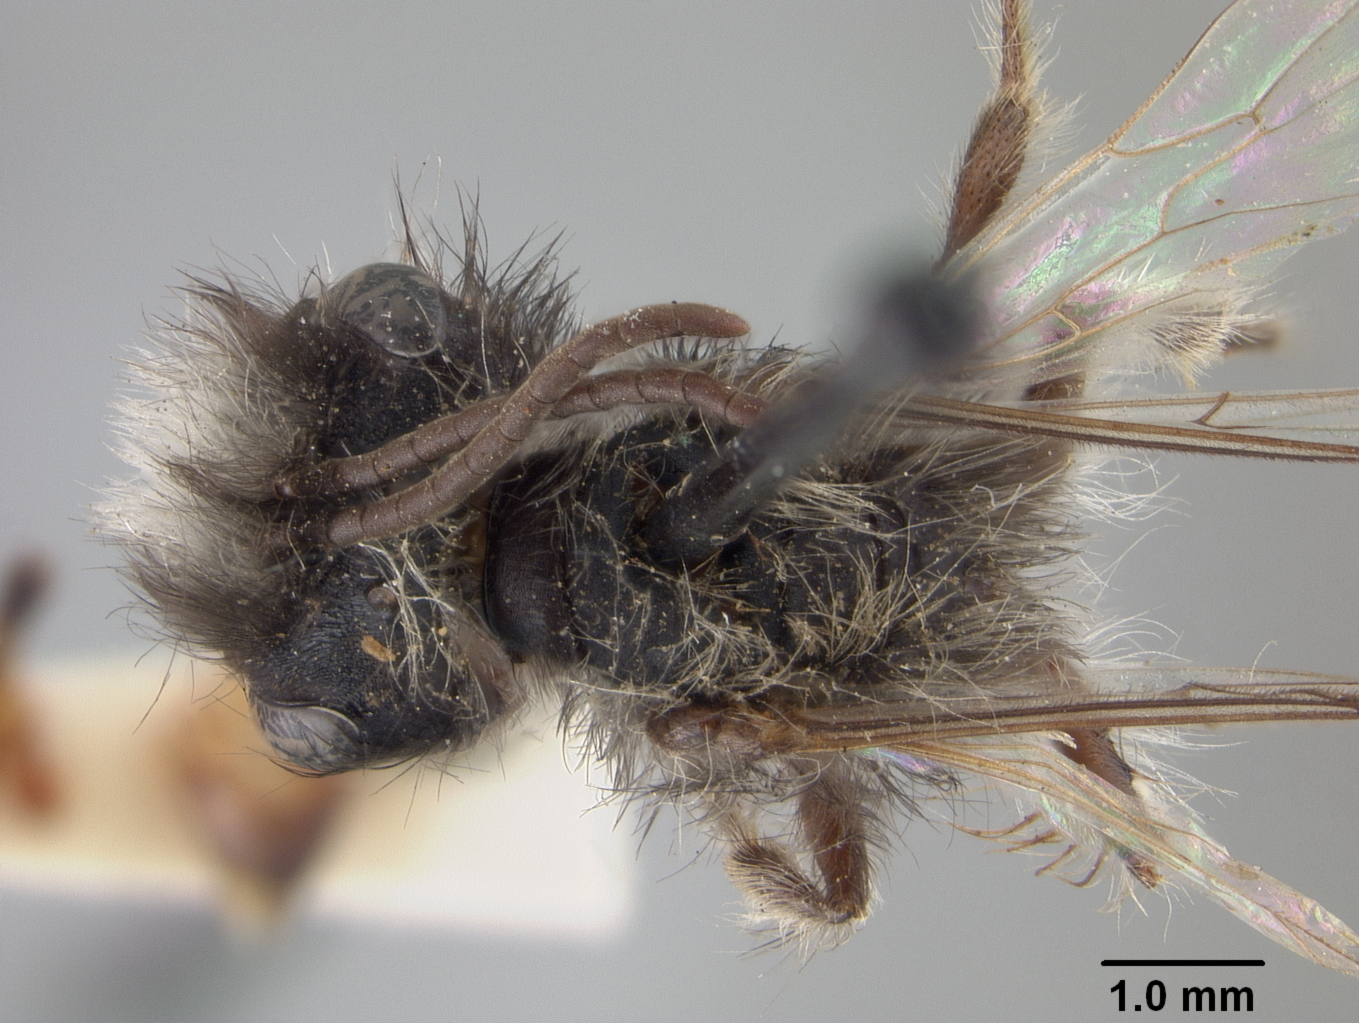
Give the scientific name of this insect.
Andrena perarmata
